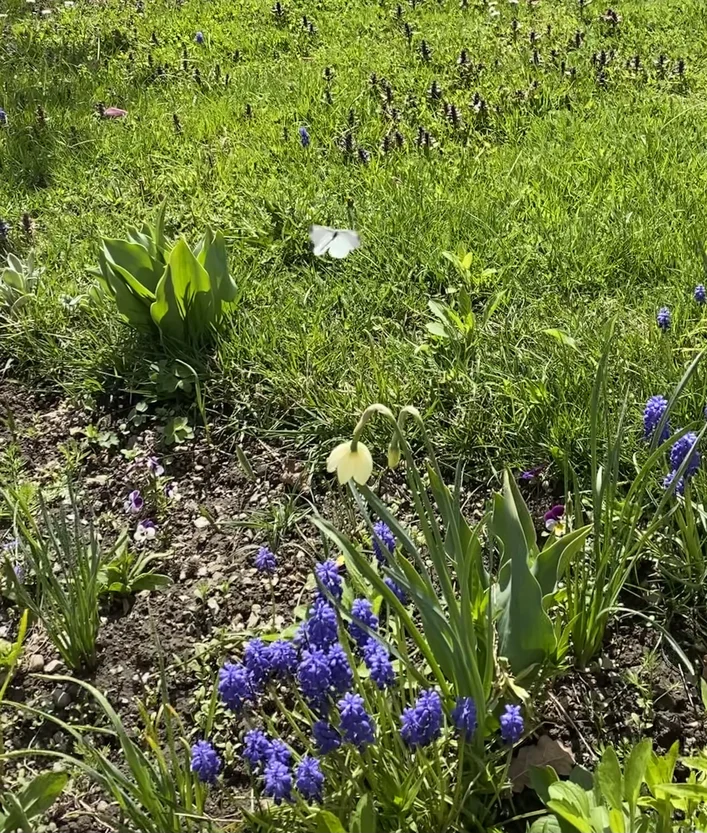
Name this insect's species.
Leptidea sinapis/juvernica
